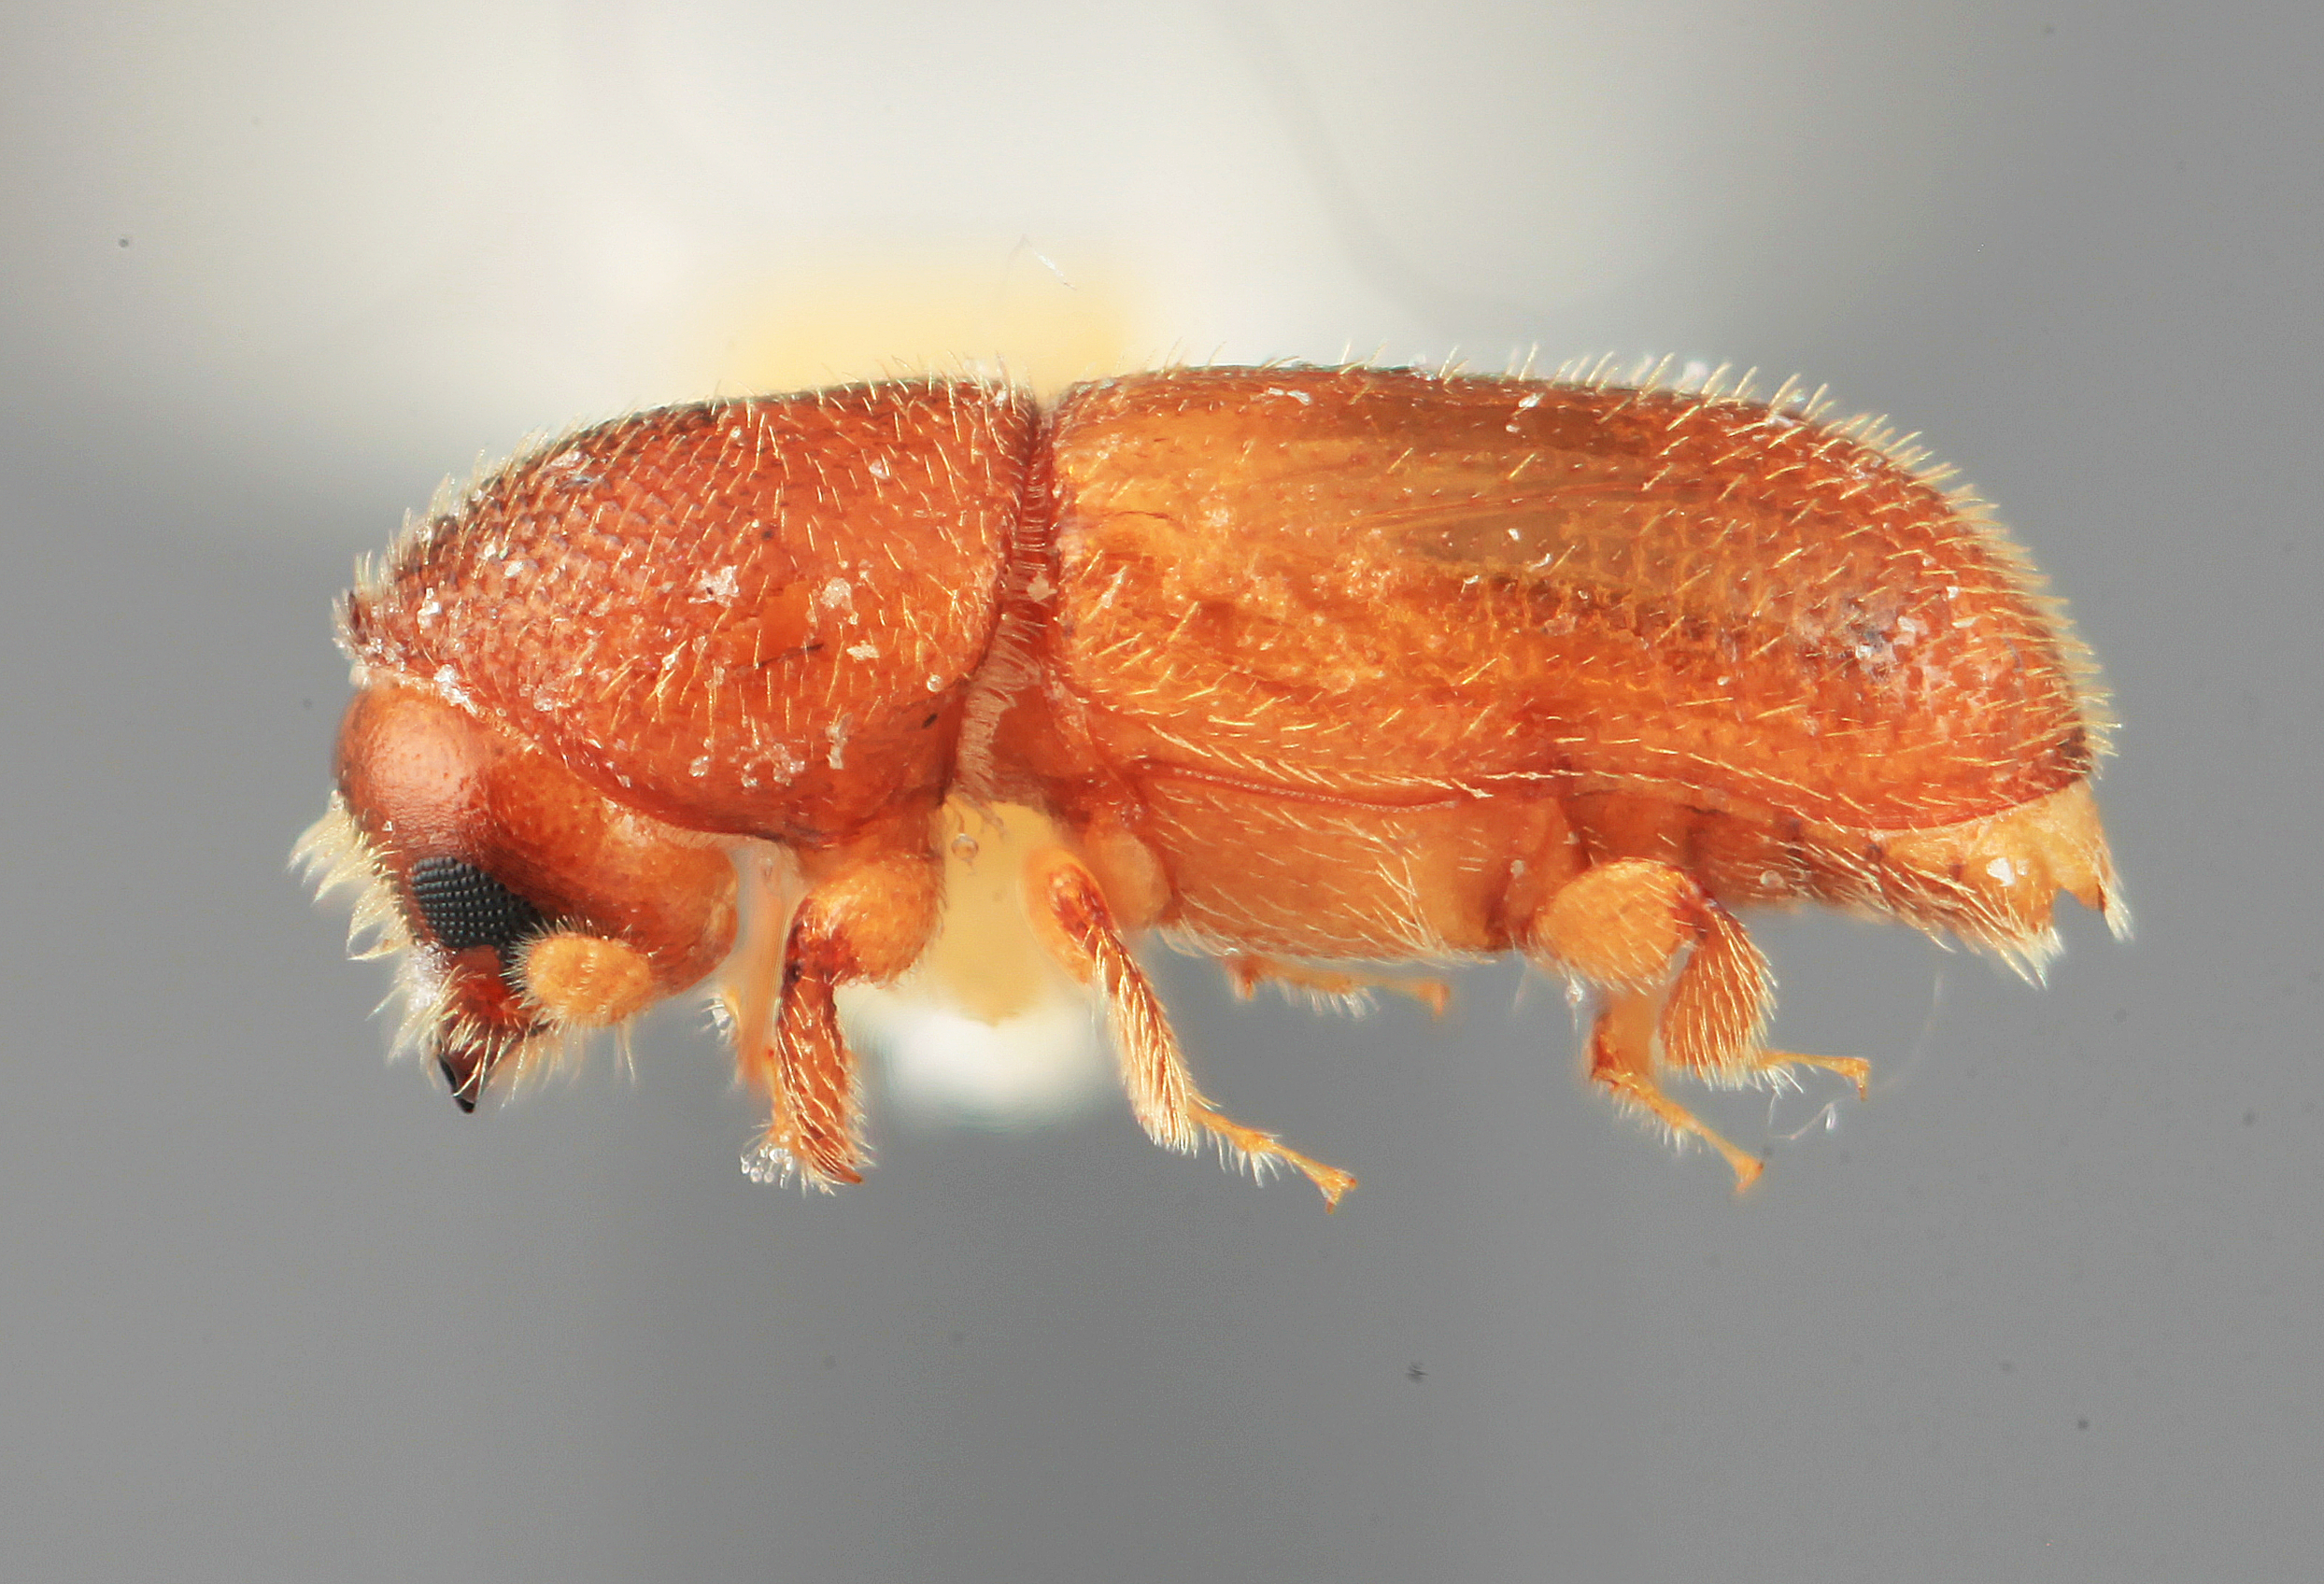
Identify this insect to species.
Dendroterus eximius
